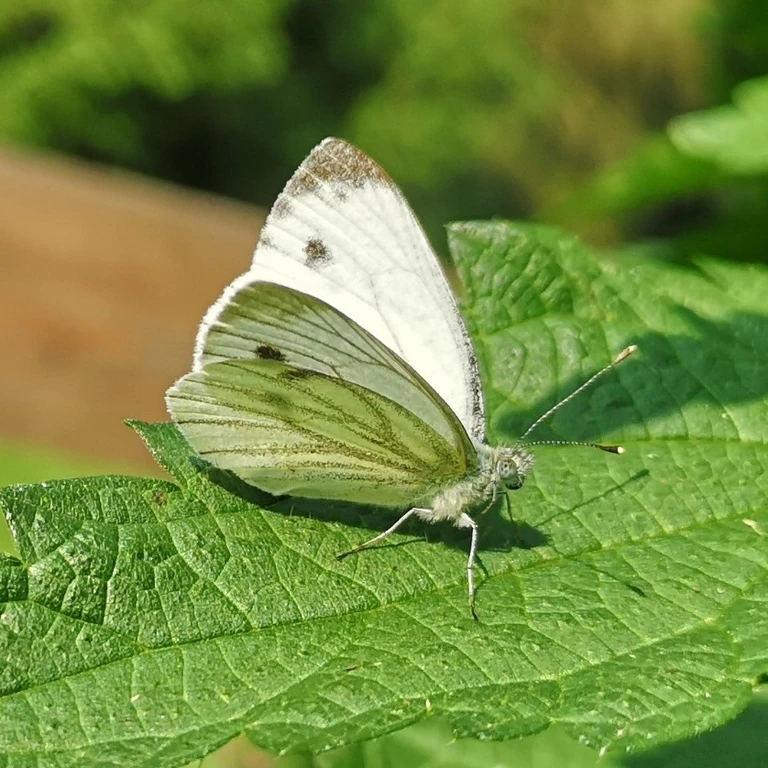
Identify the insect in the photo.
Pieris napi
